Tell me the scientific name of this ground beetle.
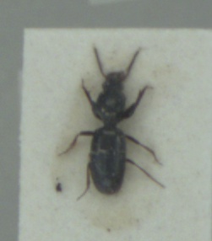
Dyschirius politus
